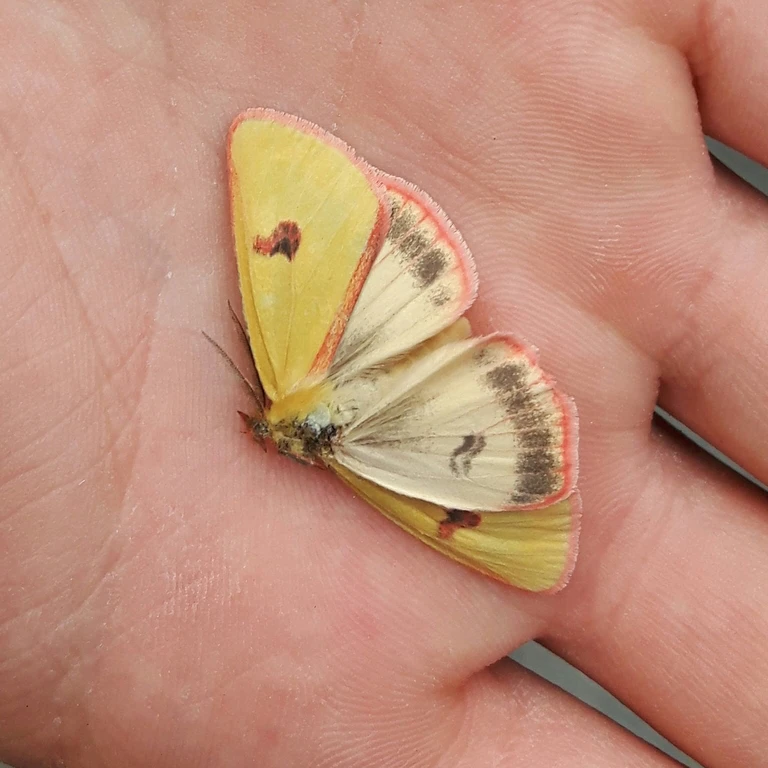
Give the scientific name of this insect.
Diacrisia sannio
